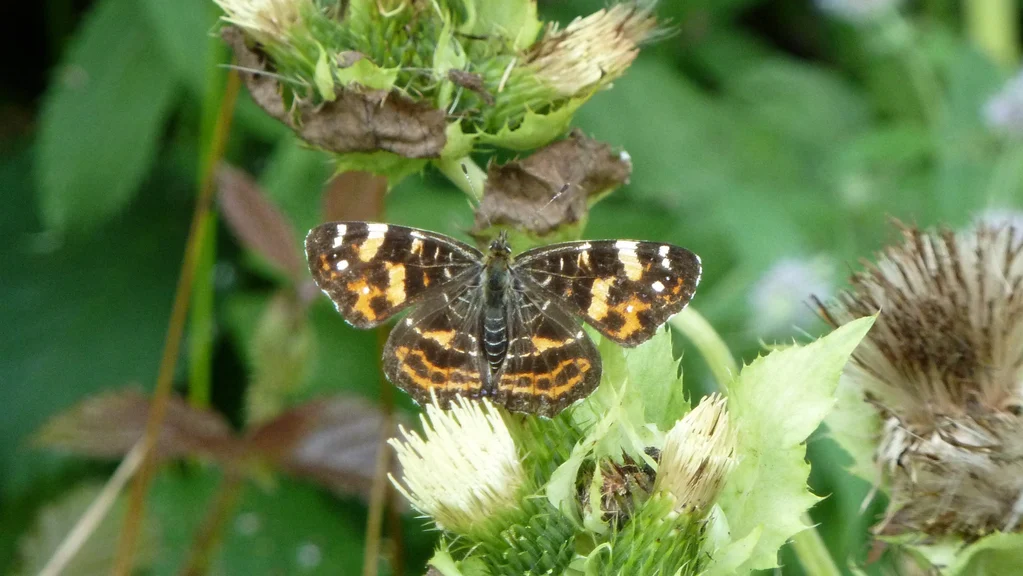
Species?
Araschnia levana
